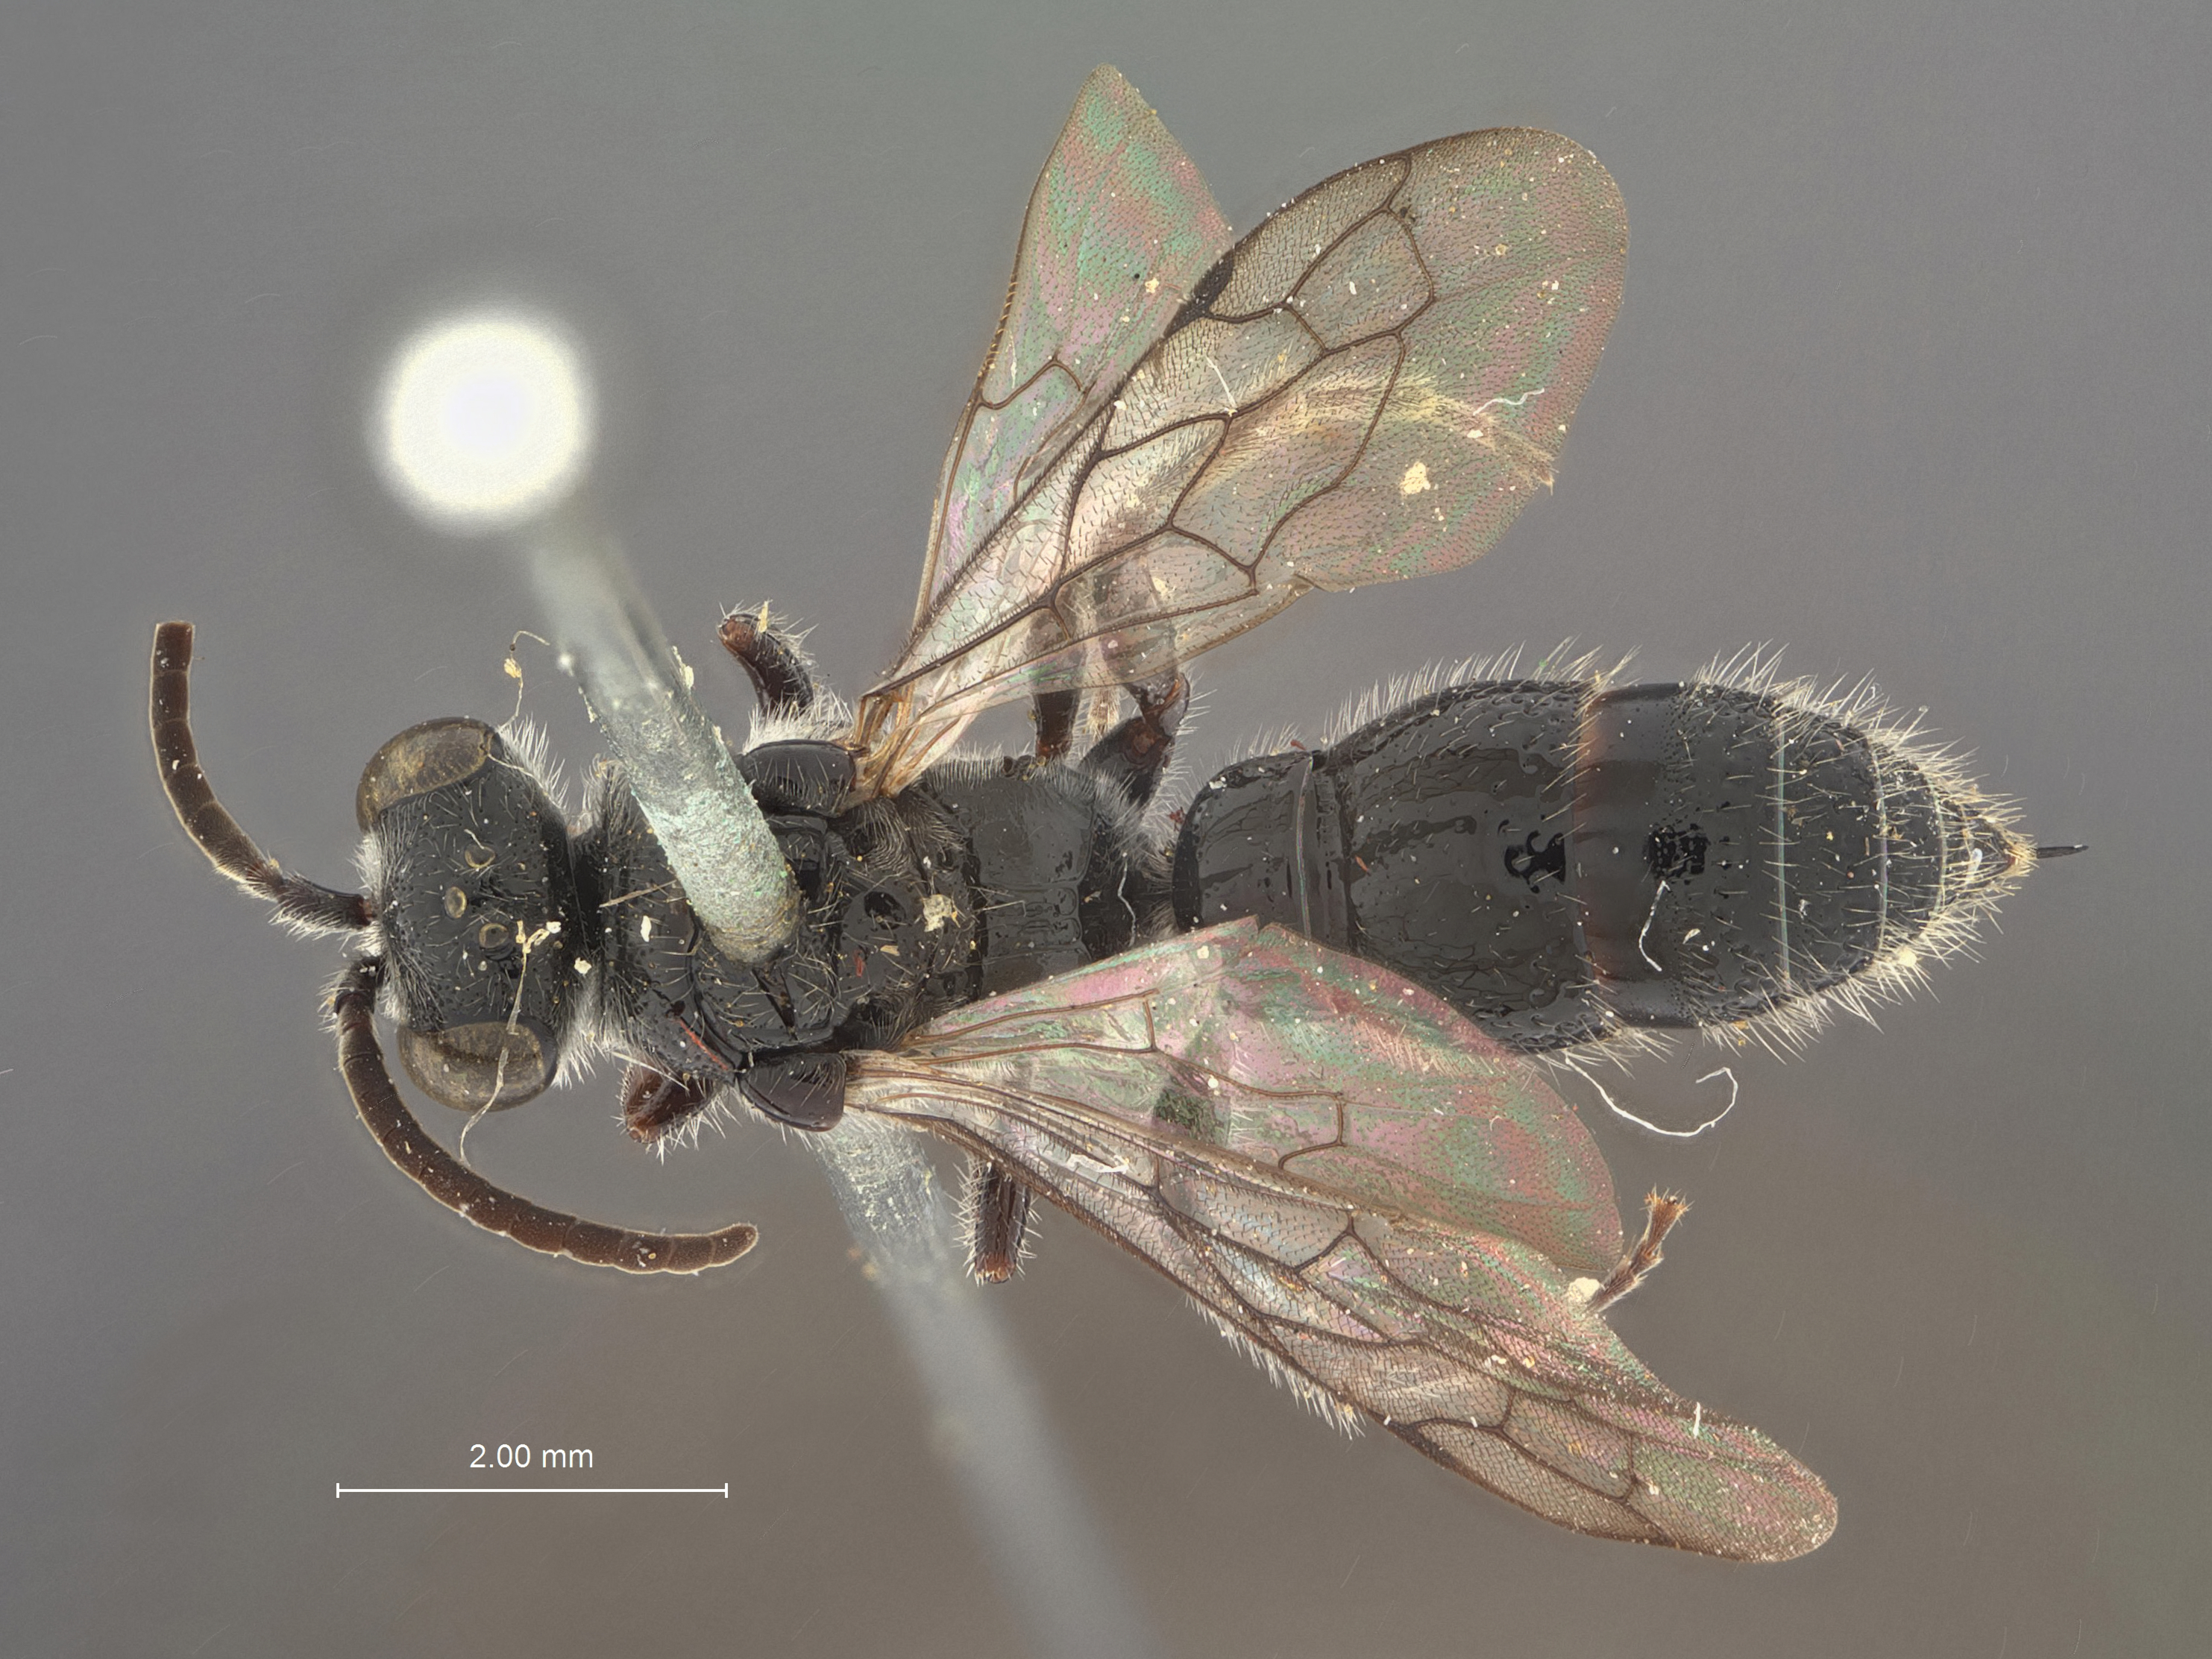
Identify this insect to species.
Tiphia osborni
